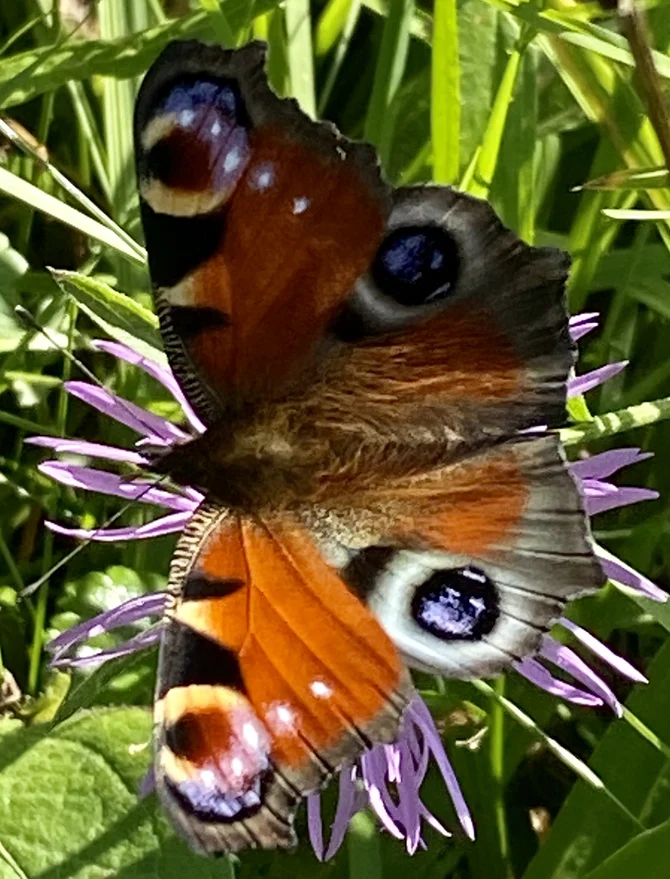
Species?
Aglais io
